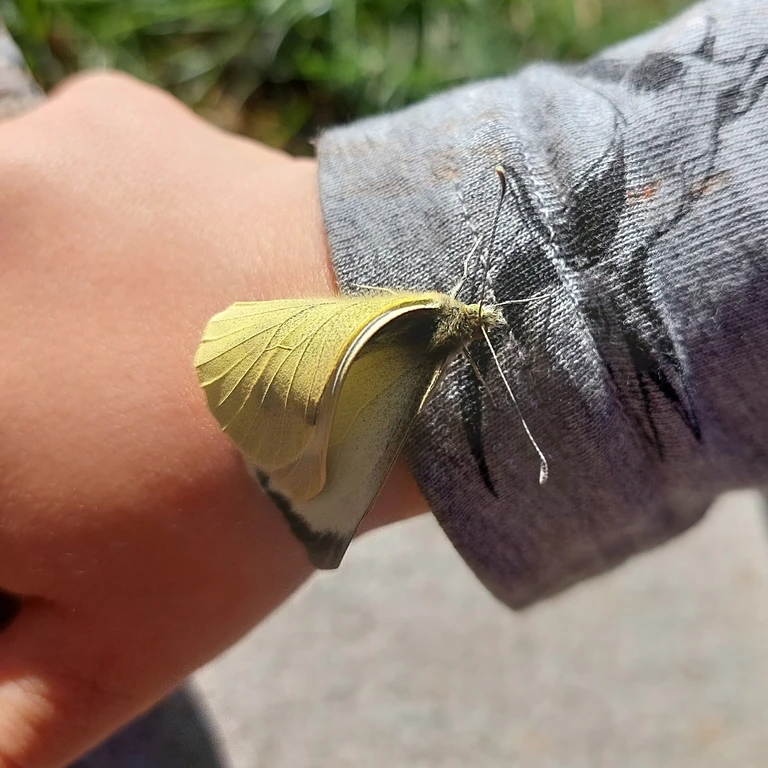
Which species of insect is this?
Pieris brassicae
